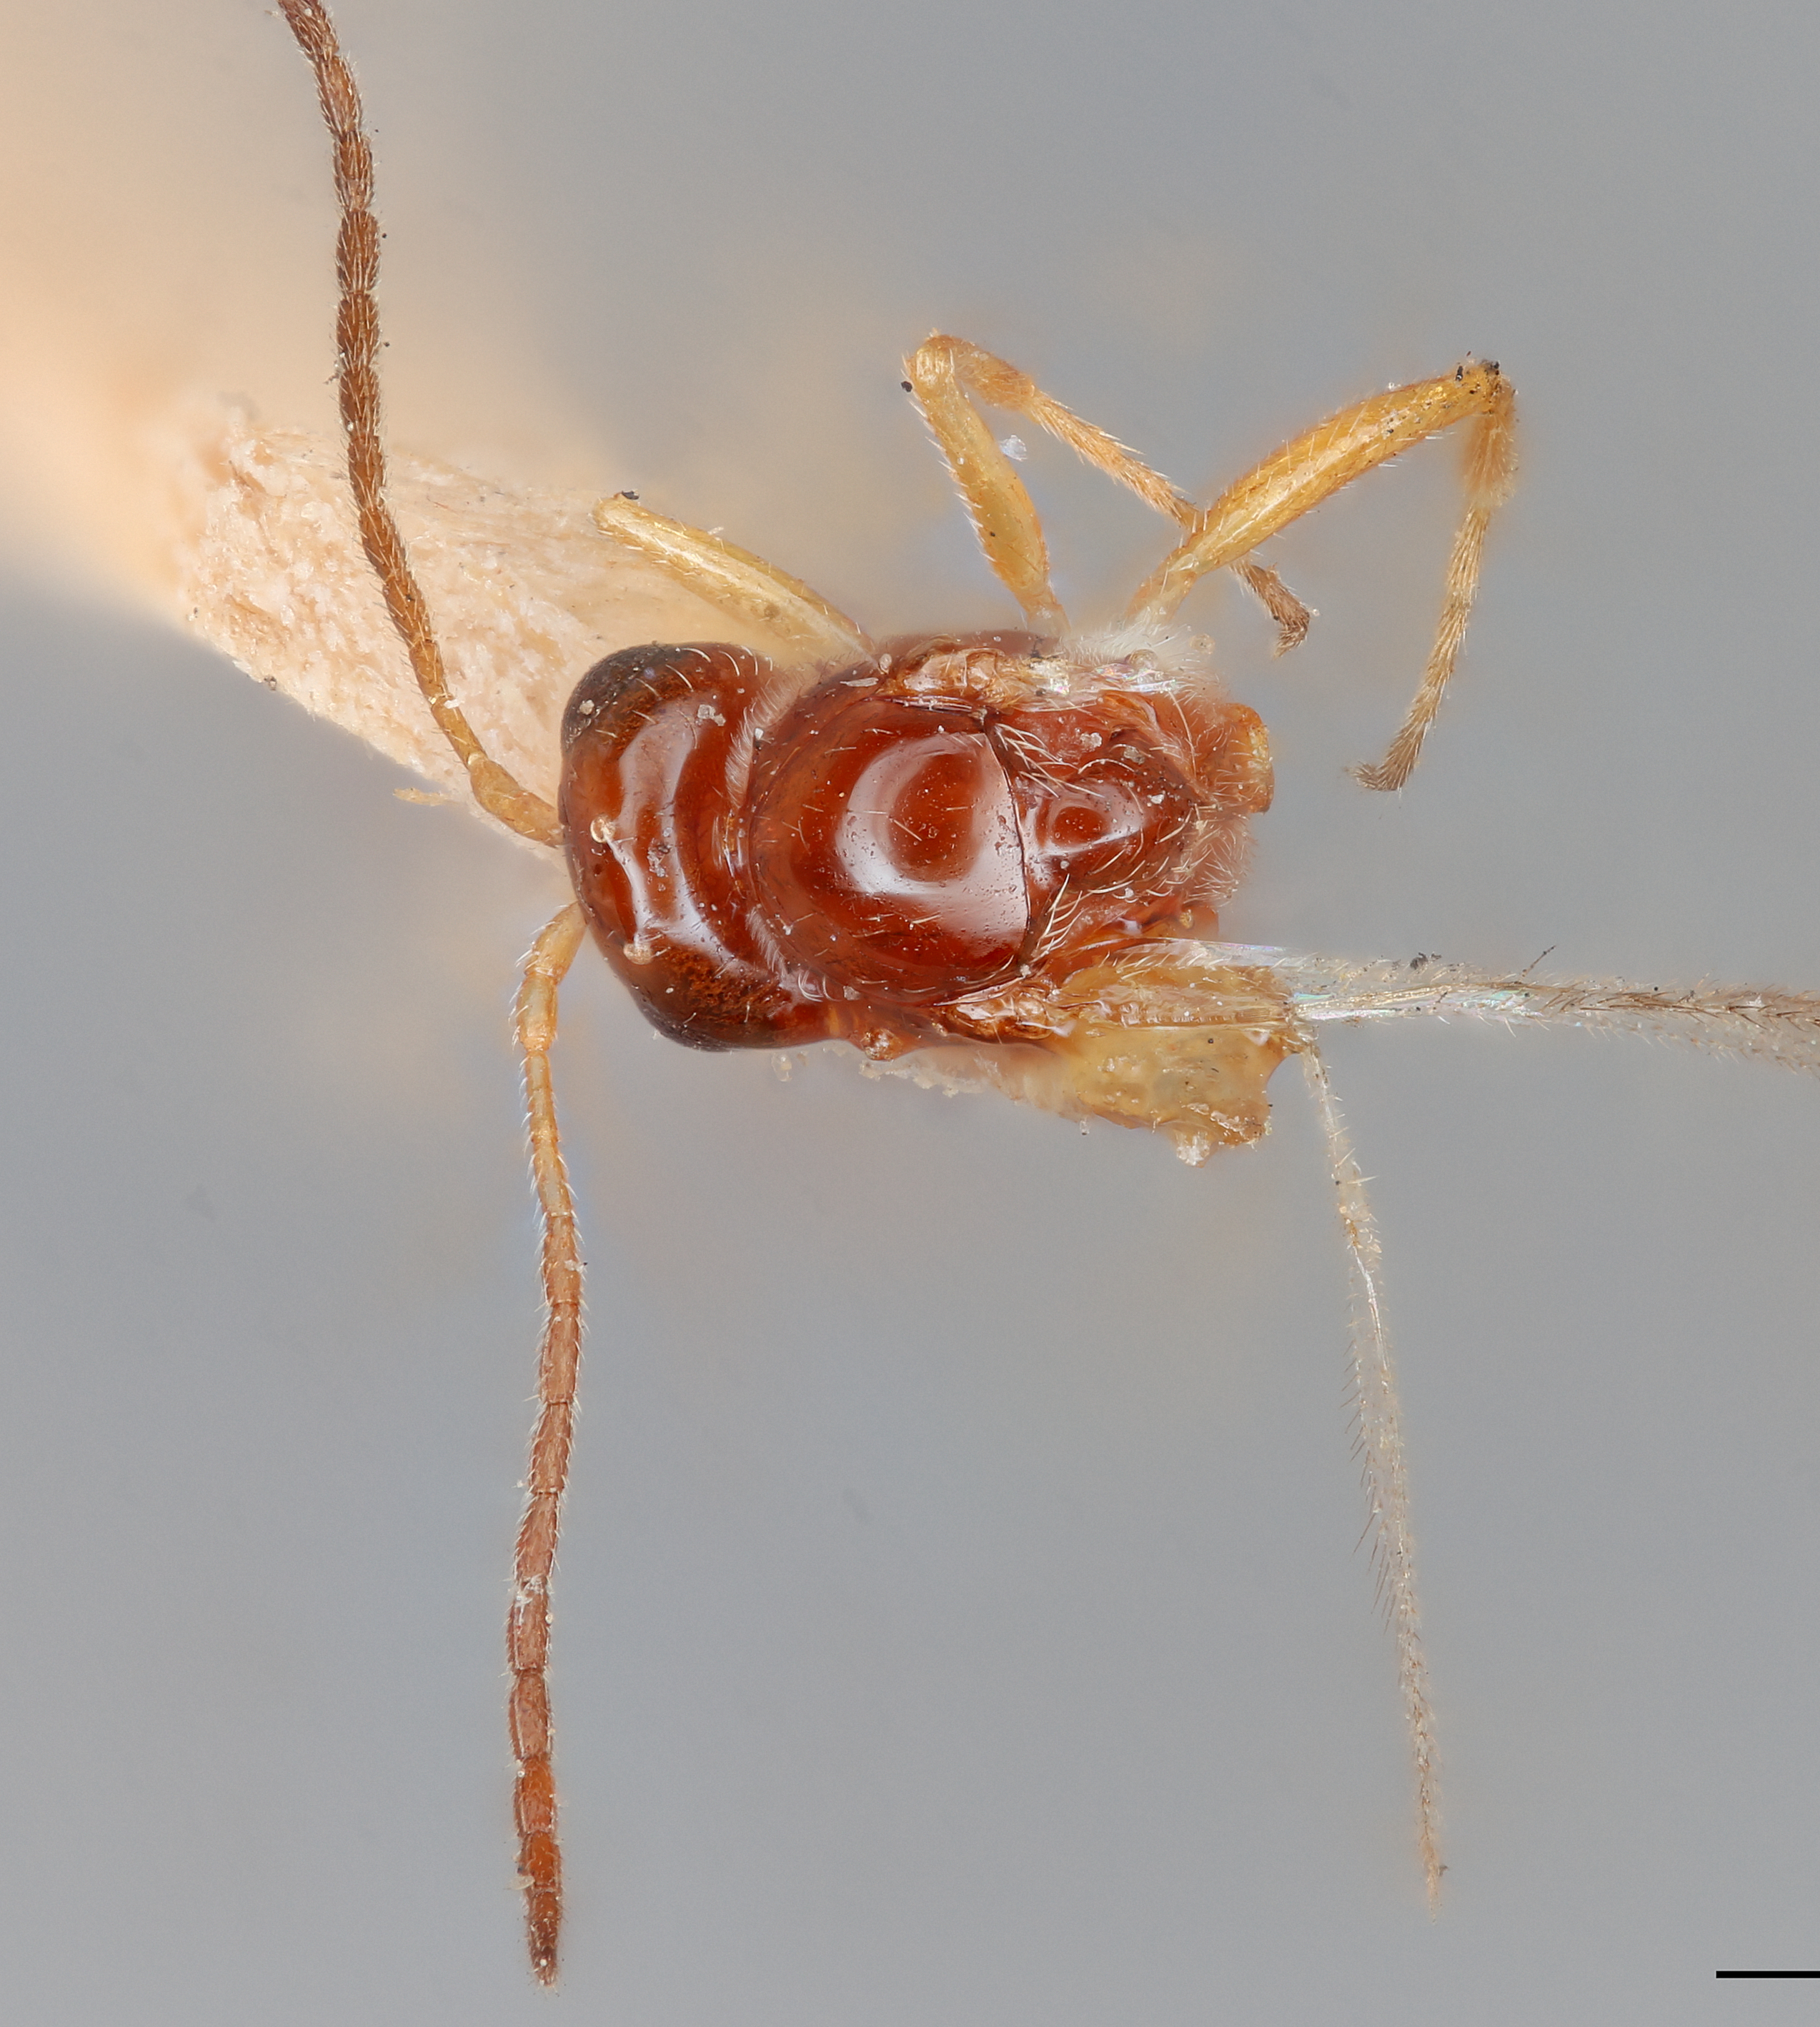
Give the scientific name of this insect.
Alloxysta abdominalis
